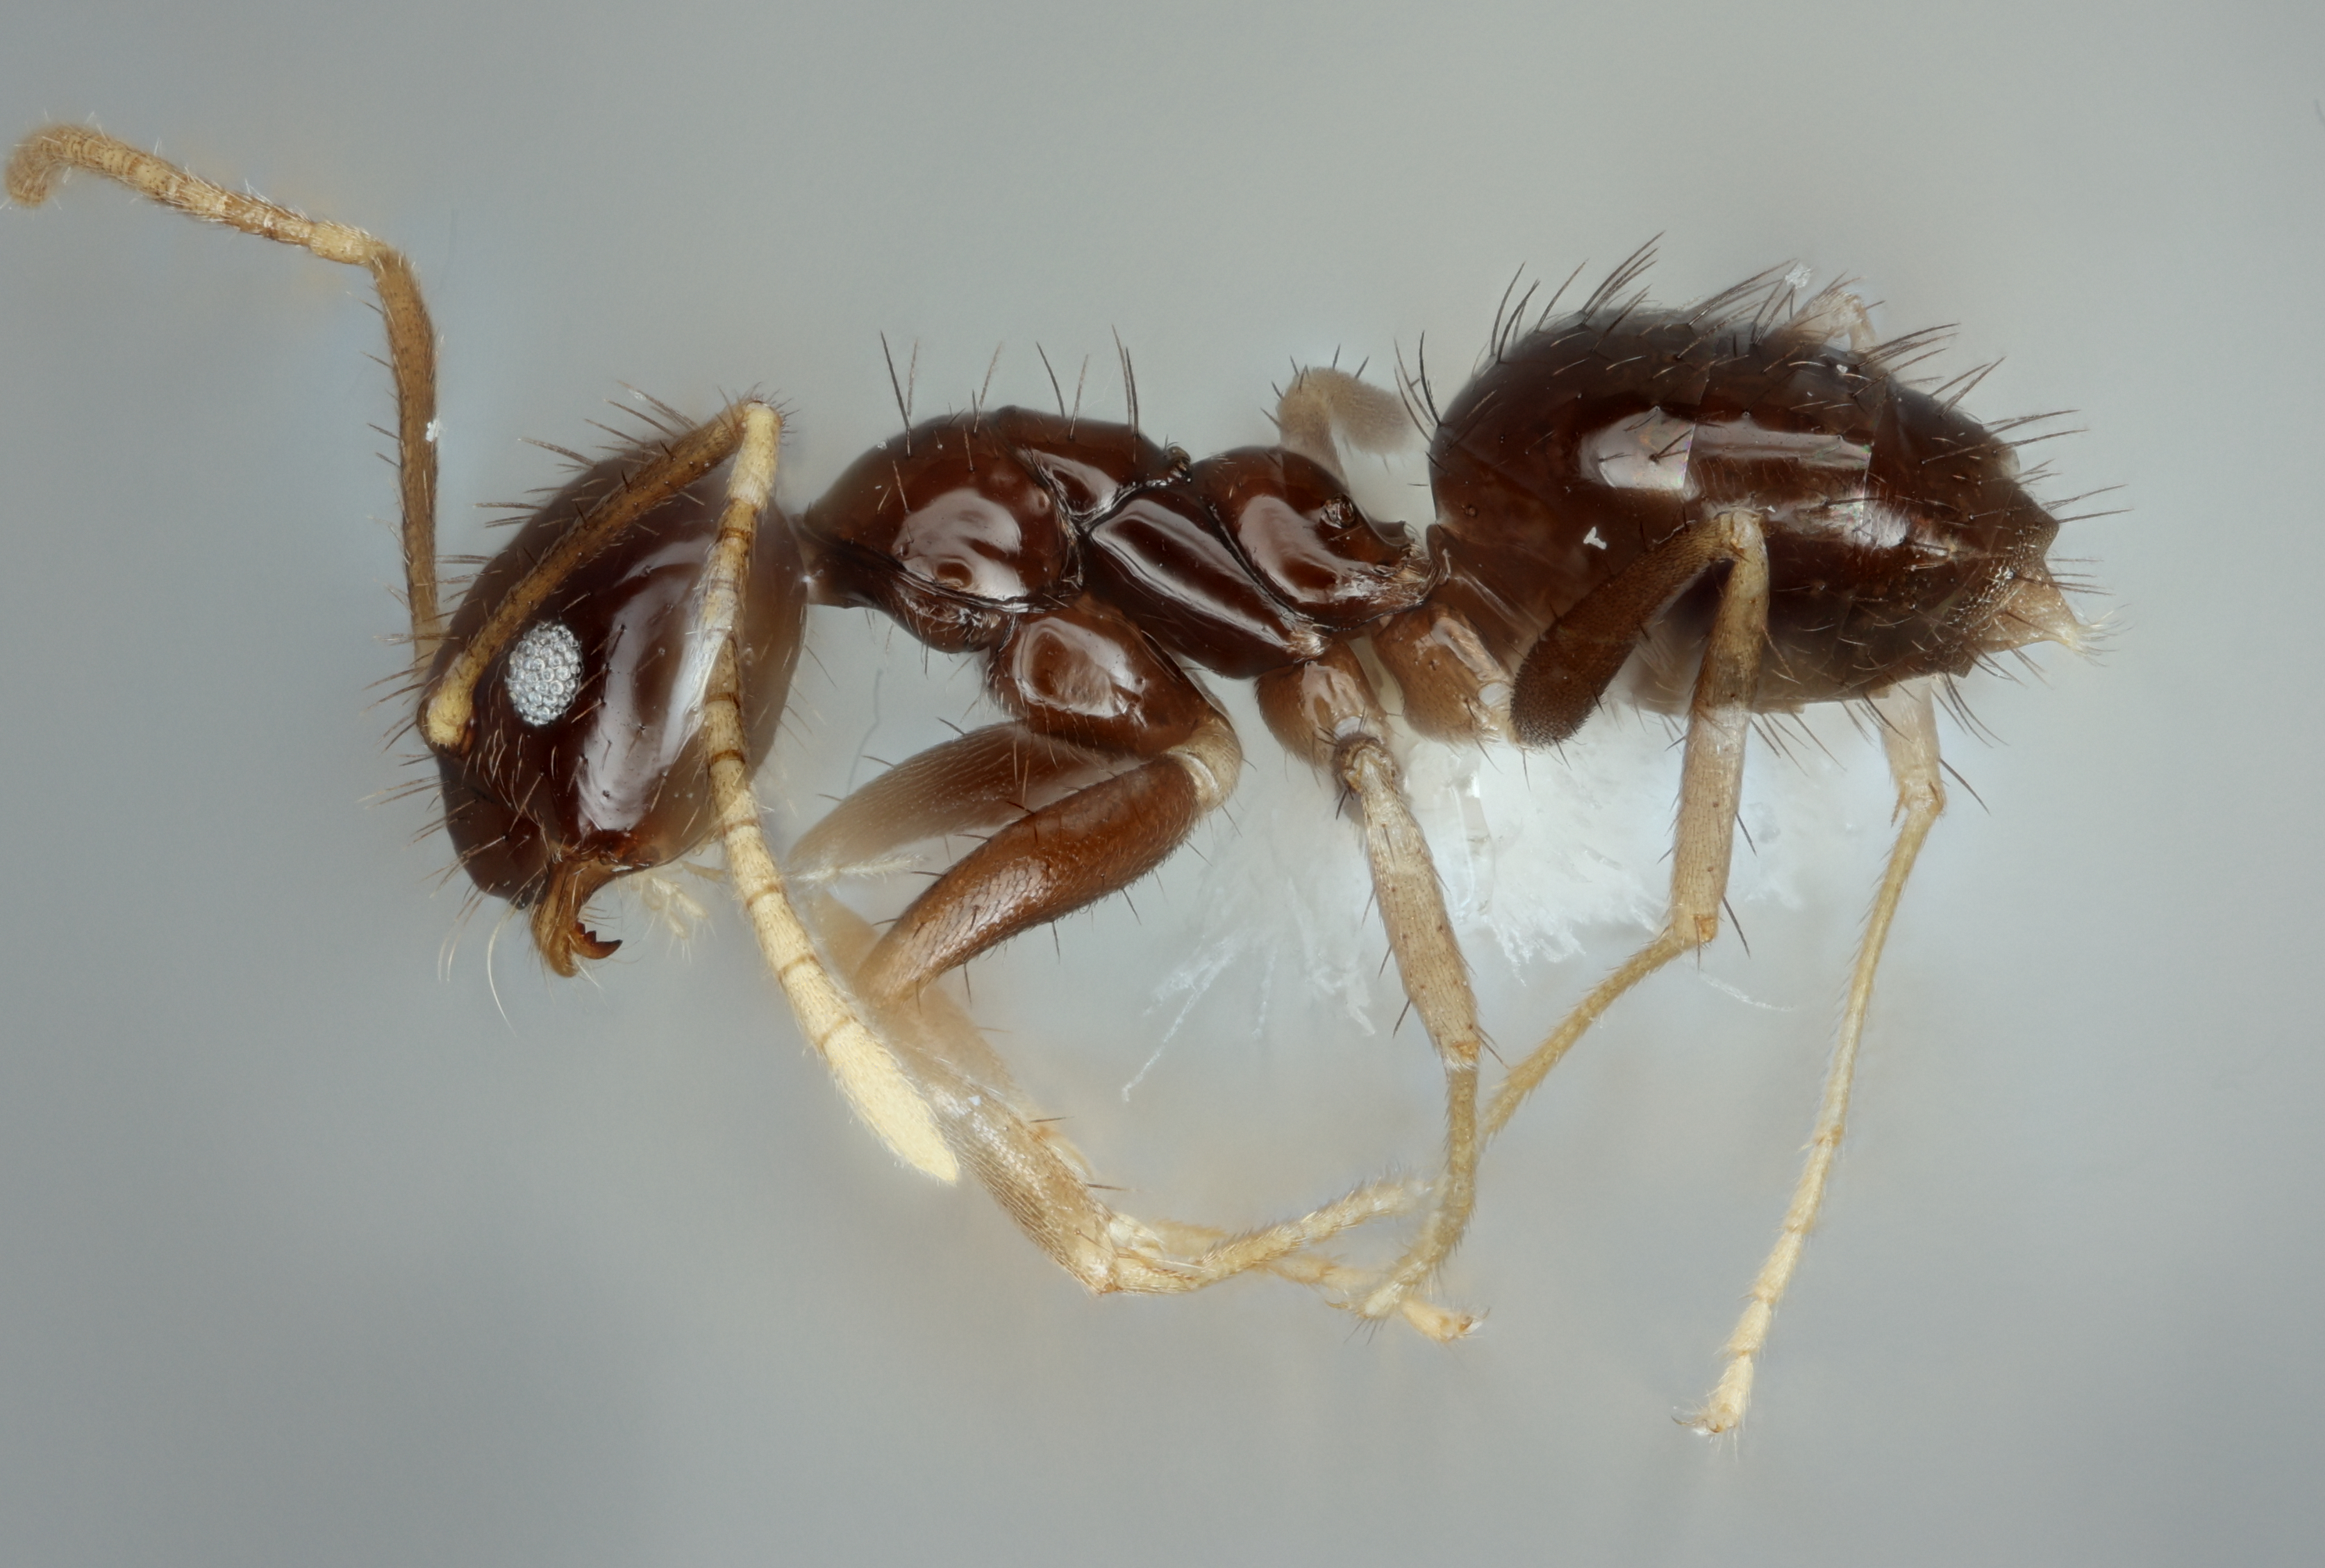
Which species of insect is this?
Nylanderia xestonota
